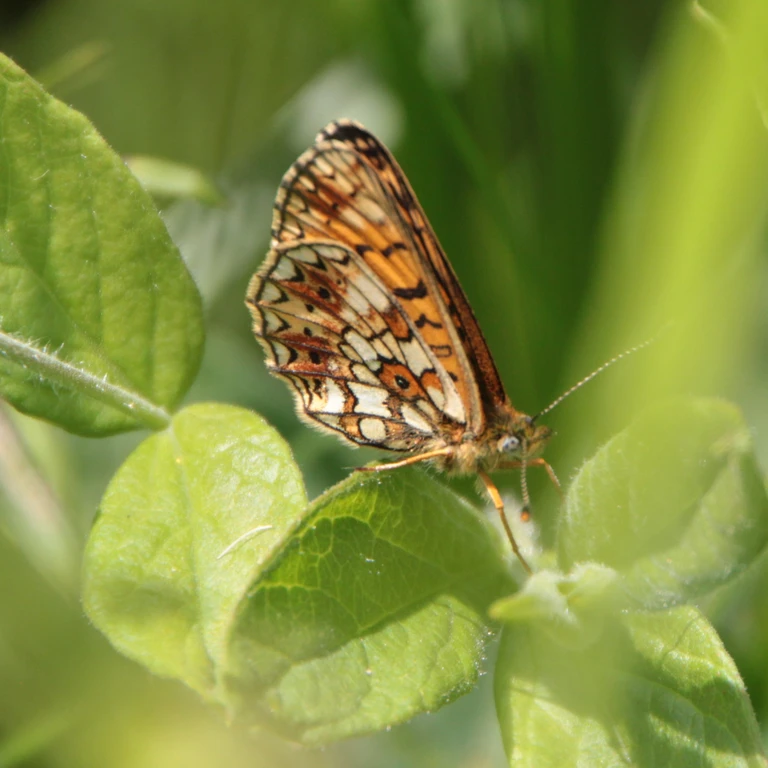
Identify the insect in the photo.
Boloria selene
